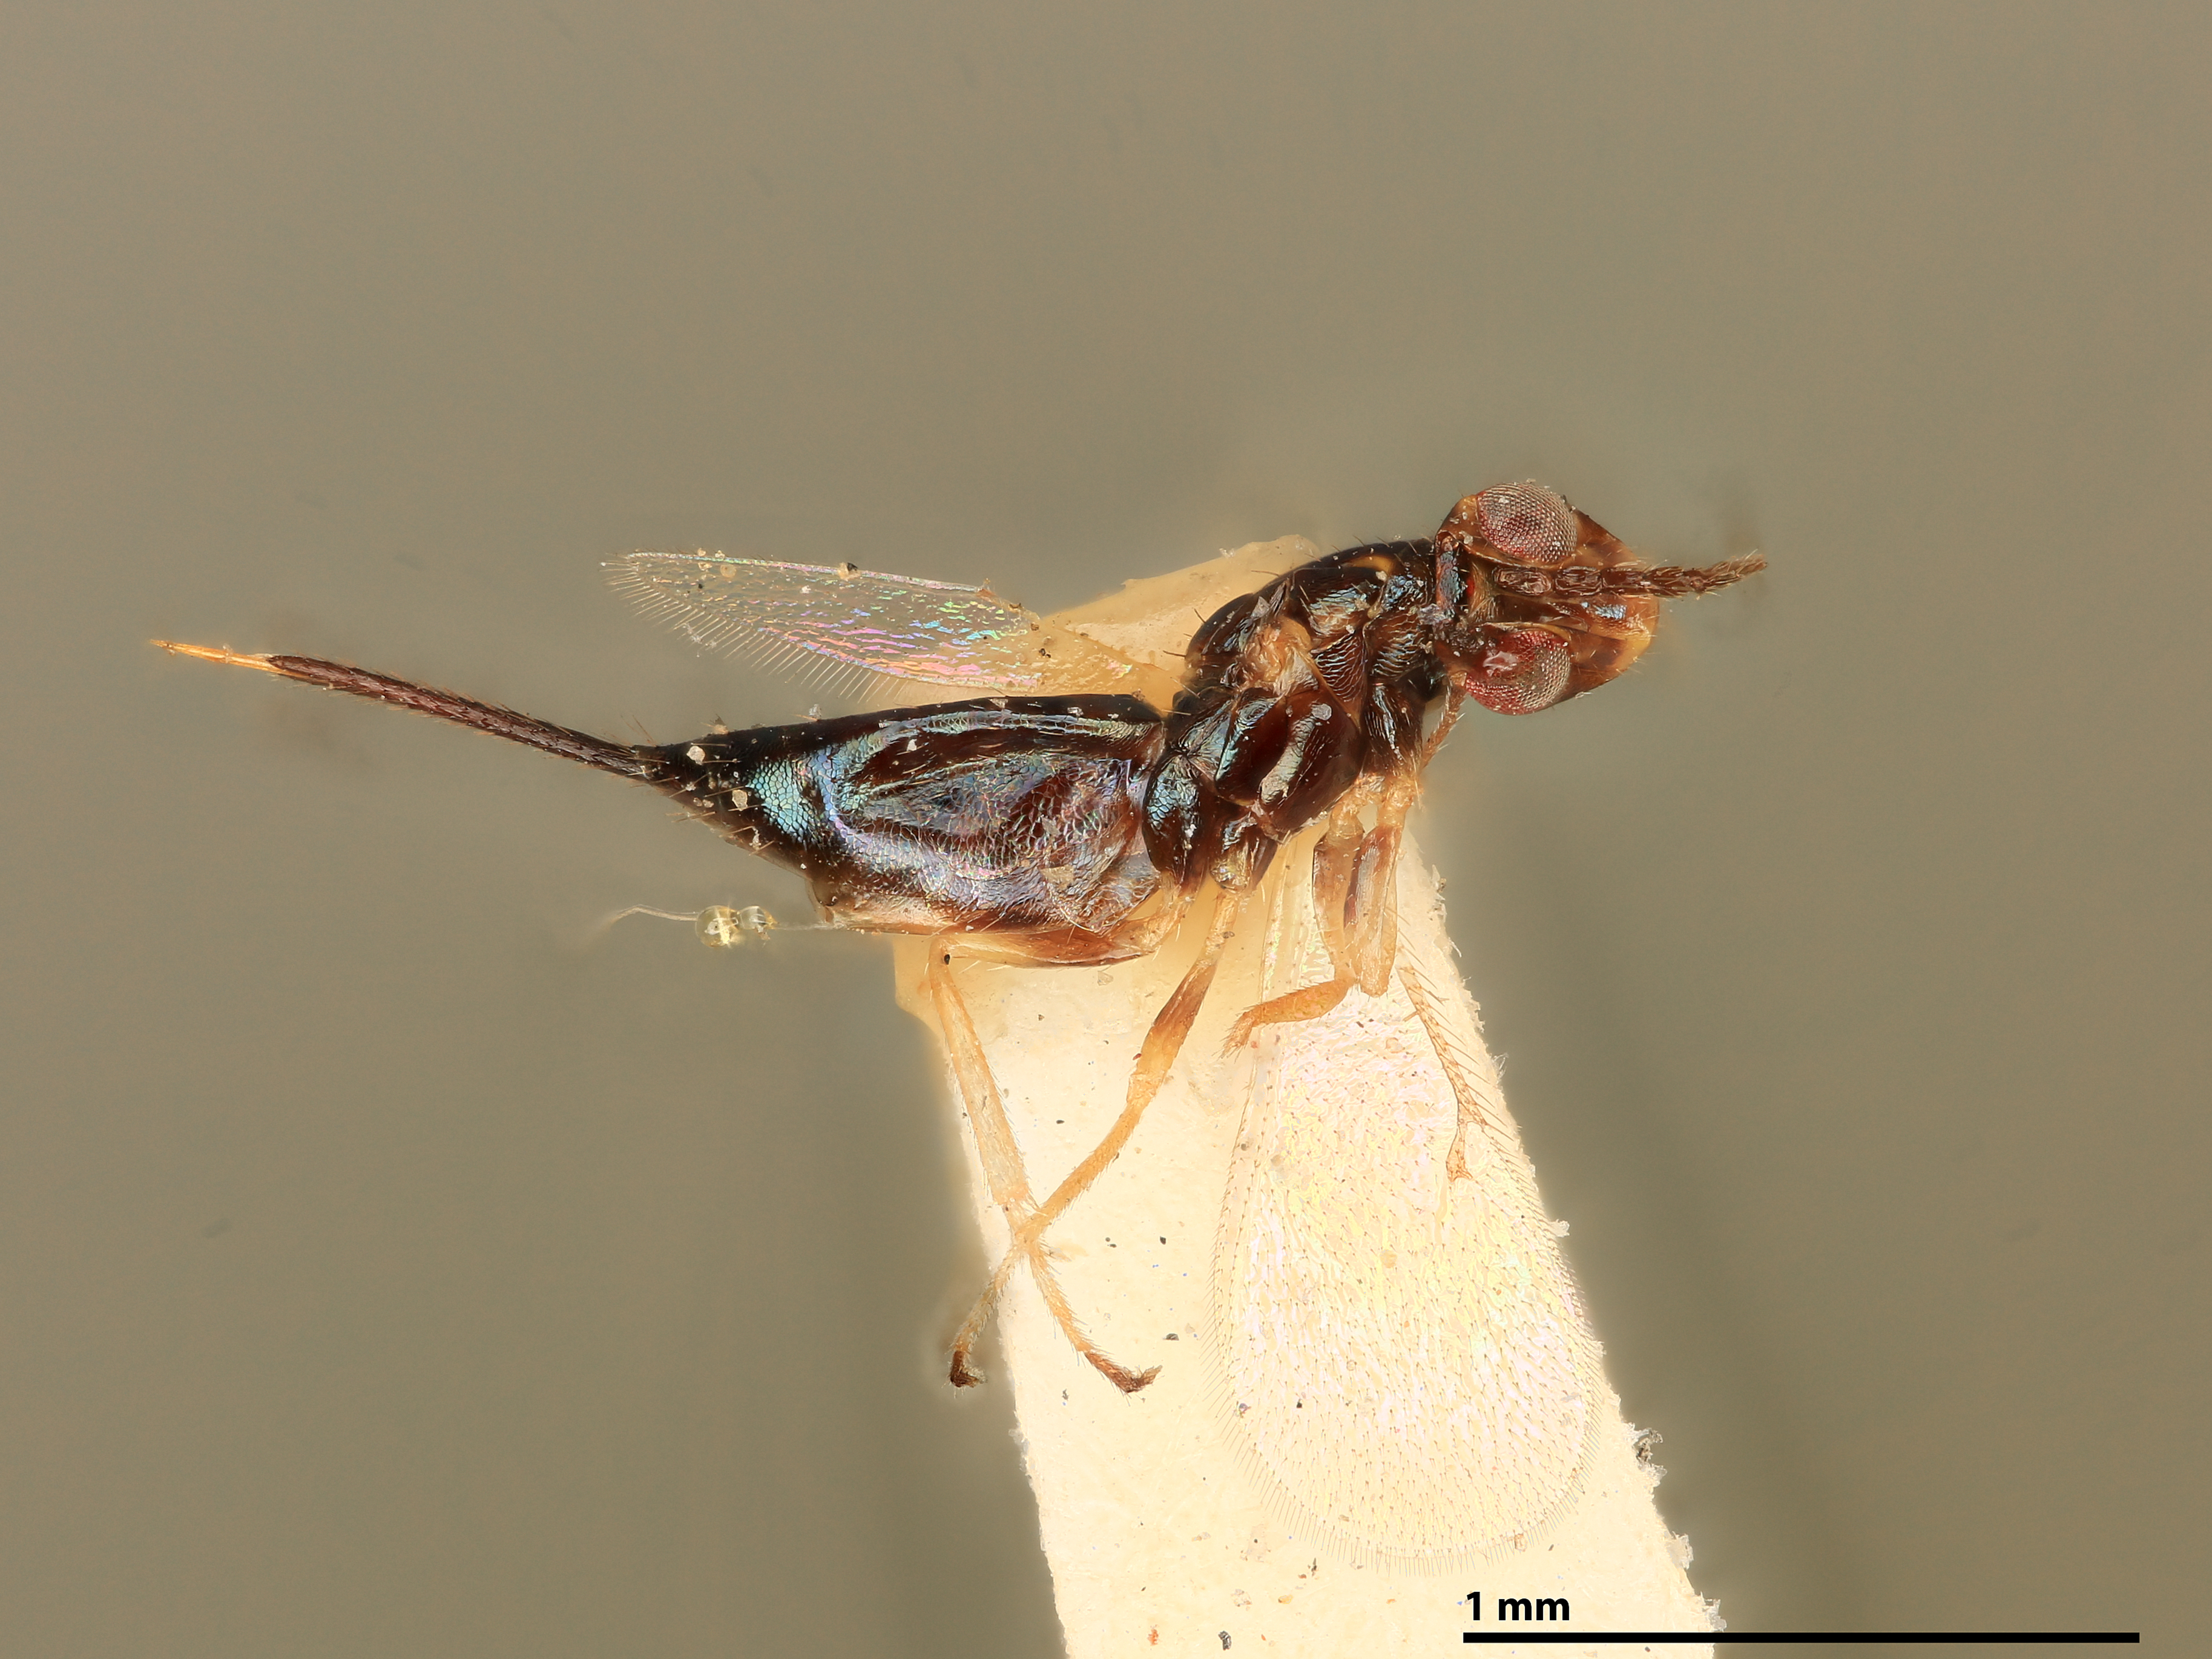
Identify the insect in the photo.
Neomphaloides animus
